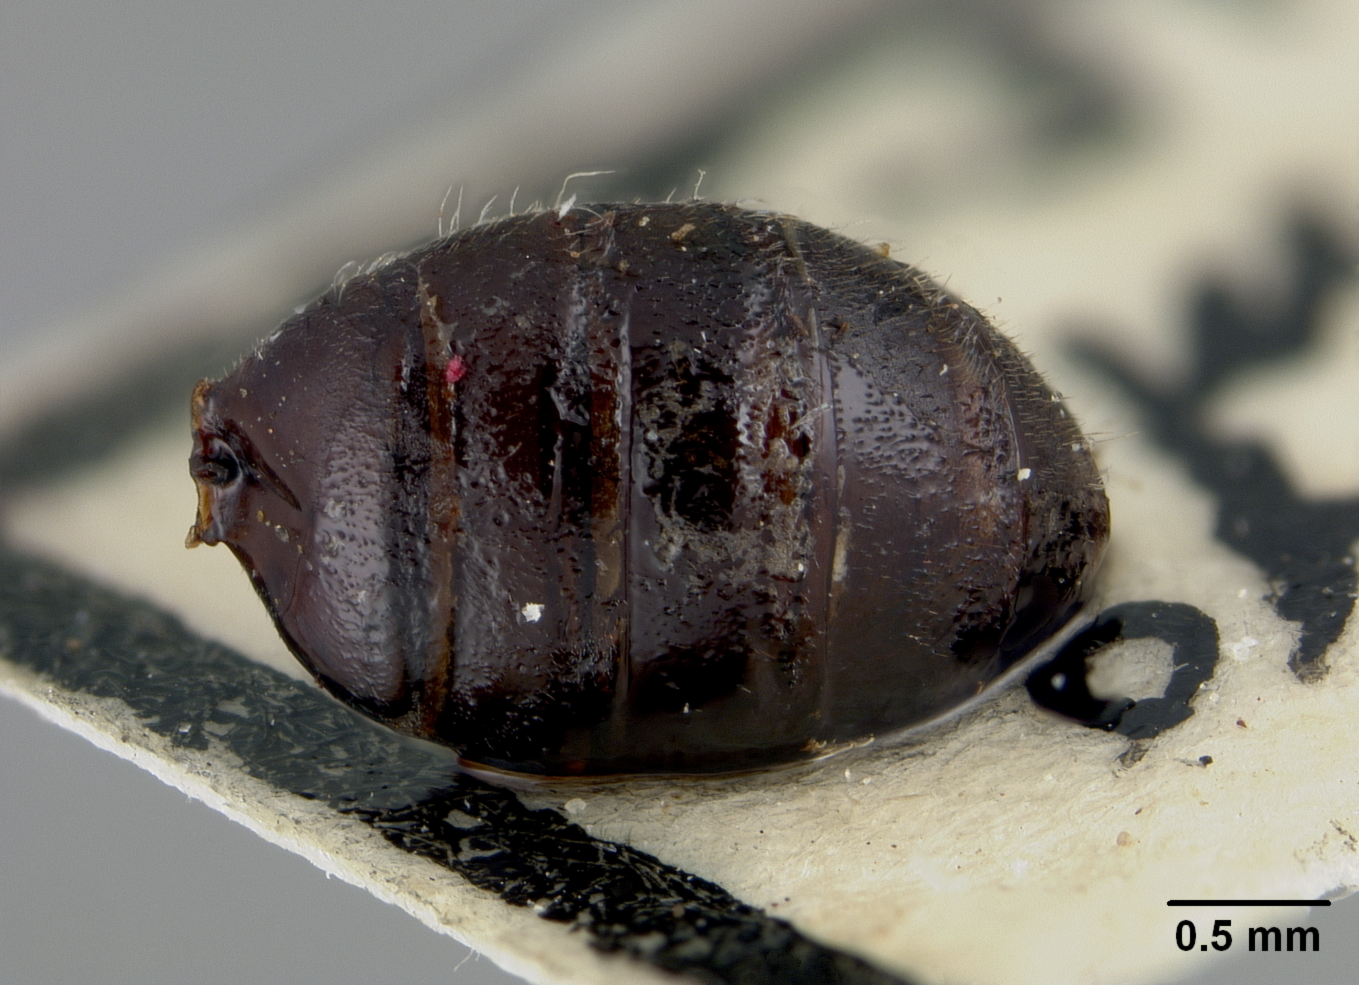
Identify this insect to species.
Calliopsis sonora
